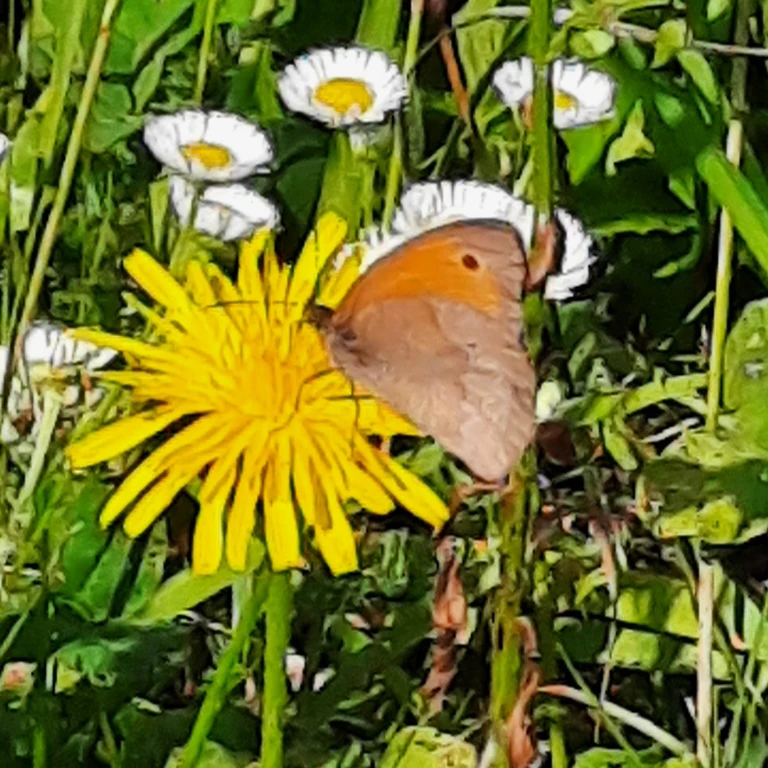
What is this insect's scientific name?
Maniola jurtina
